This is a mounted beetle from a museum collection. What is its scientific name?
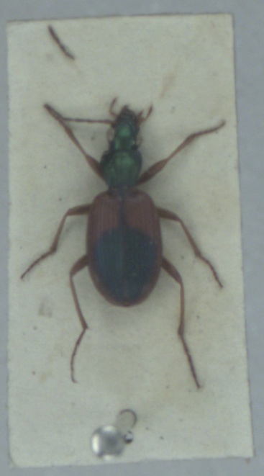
Anchomenus dorsalis
